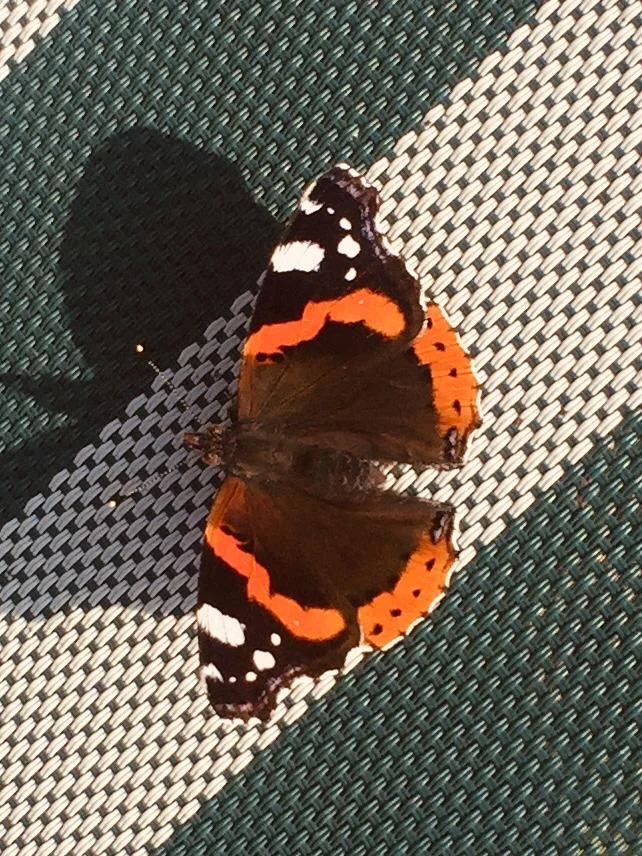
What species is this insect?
Vanessa atalanta
